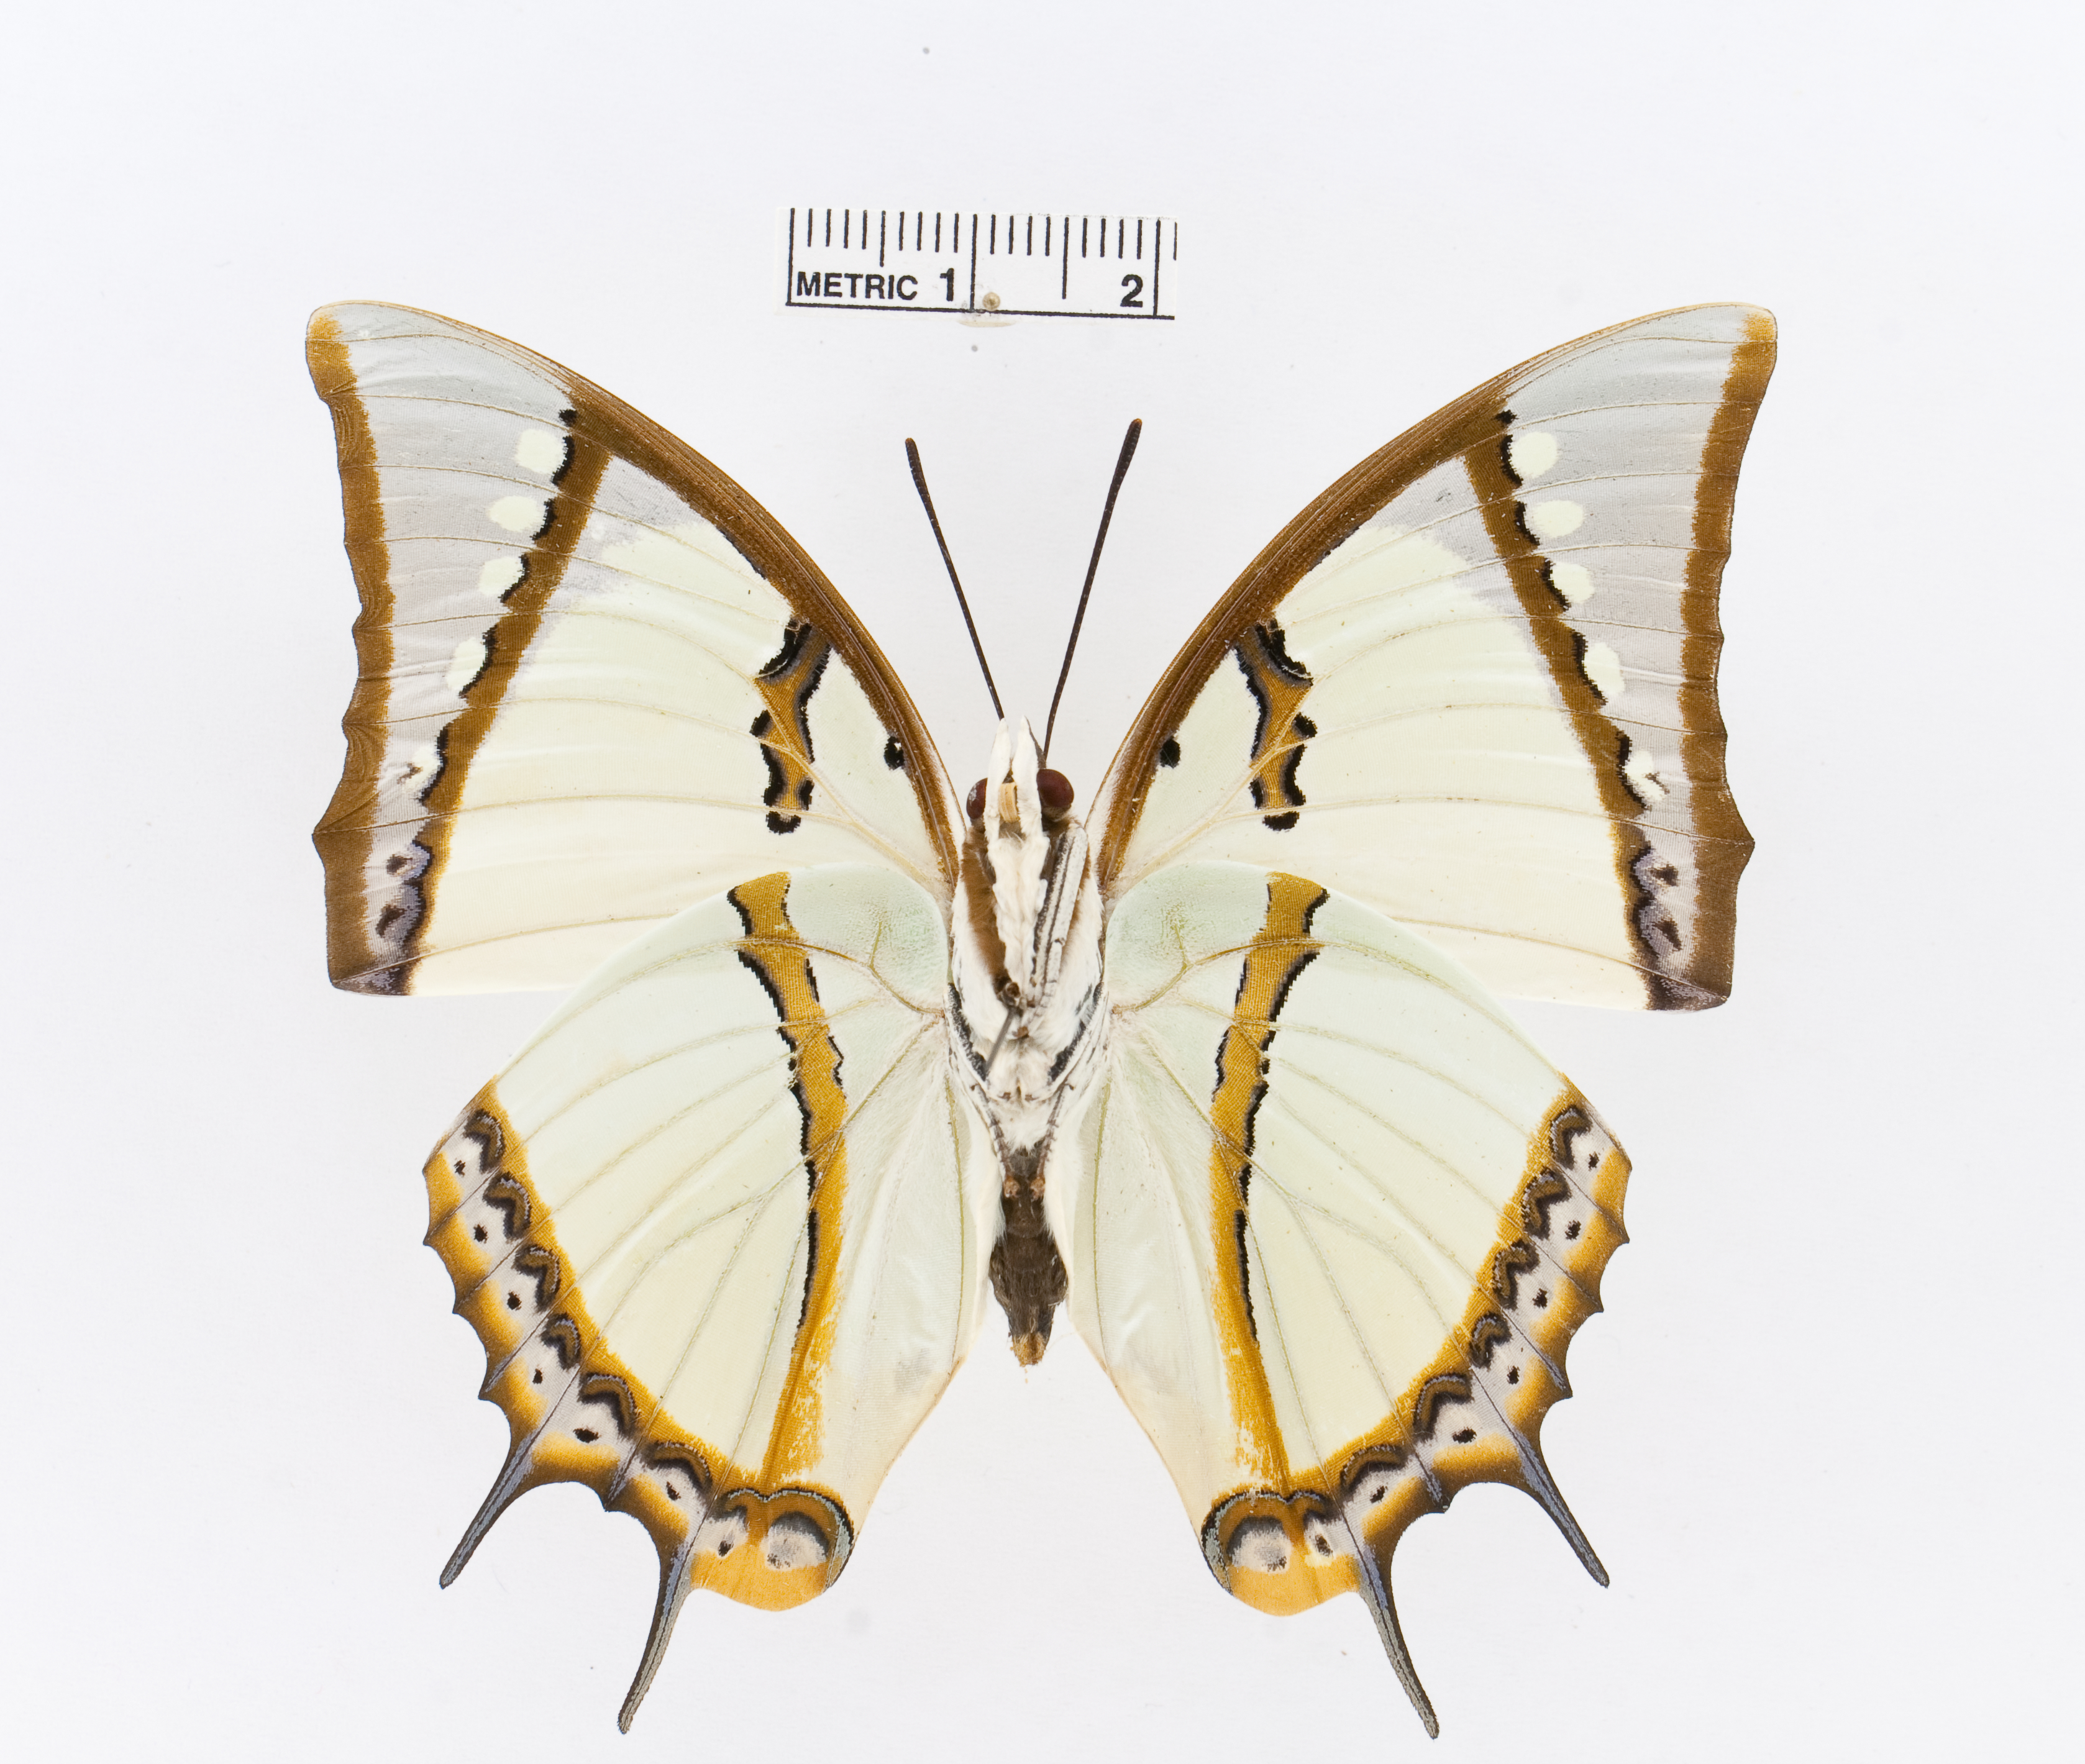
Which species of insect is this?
Polyura dolon
